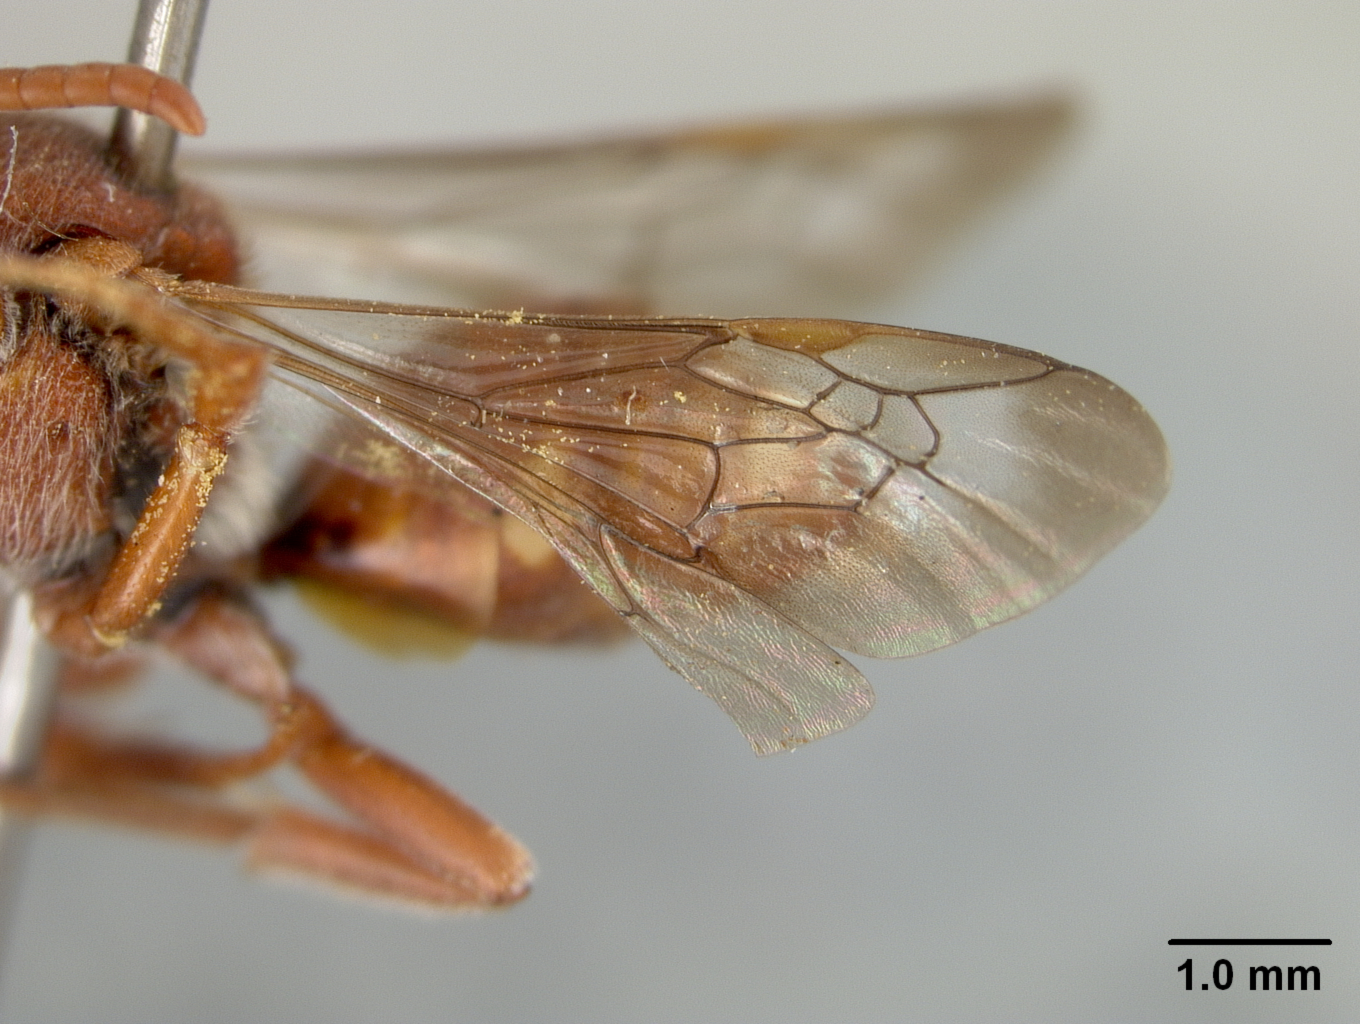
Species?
Nomada frieseana
